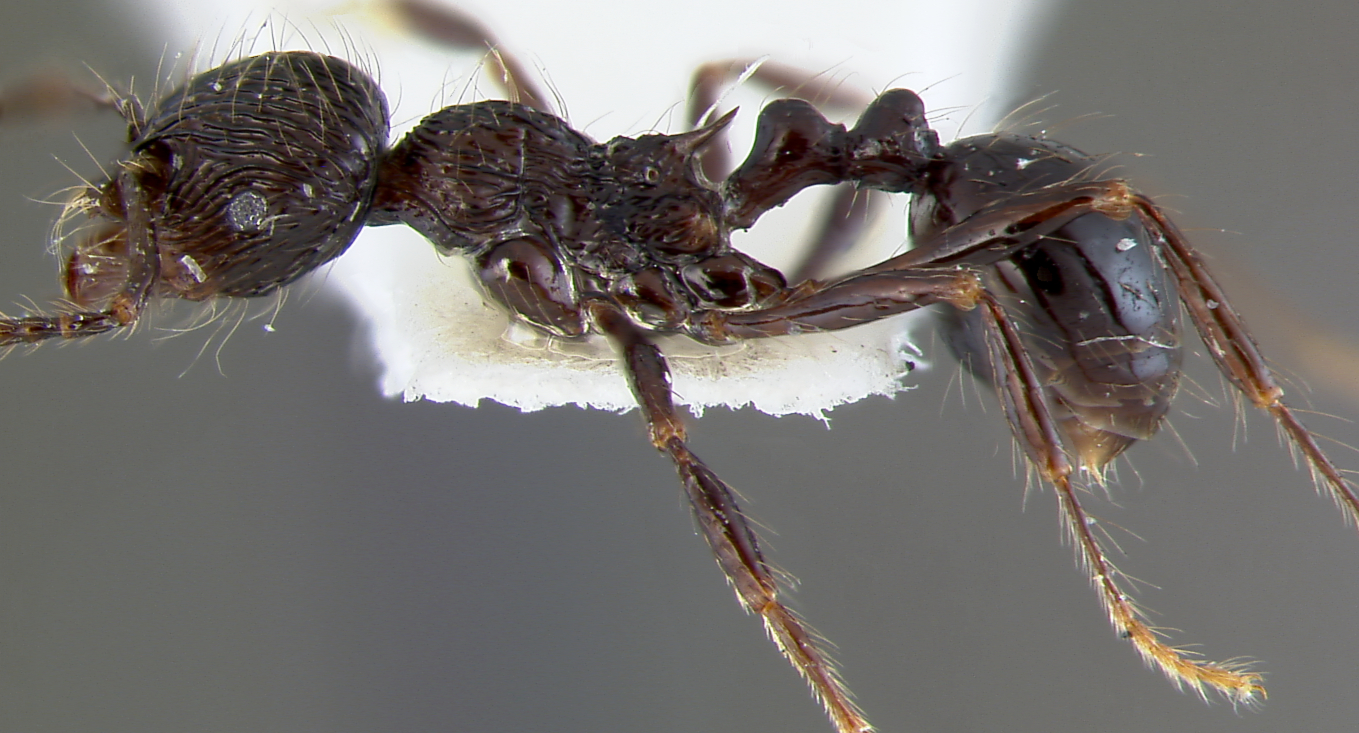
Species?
Perissomyrmex snyderi
